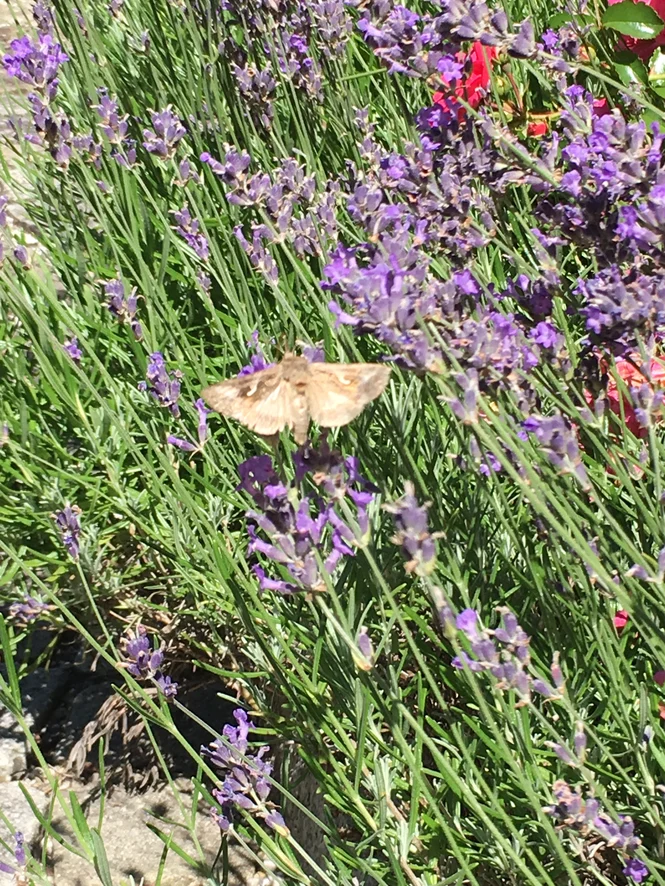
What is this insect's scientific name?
Autographa gamma
